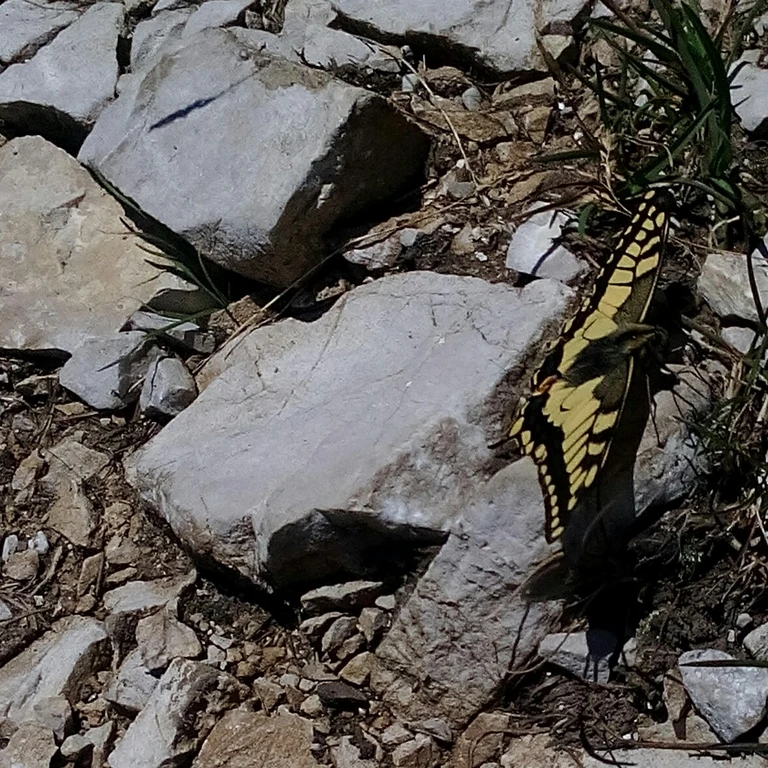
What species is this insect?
Papilio machaon
